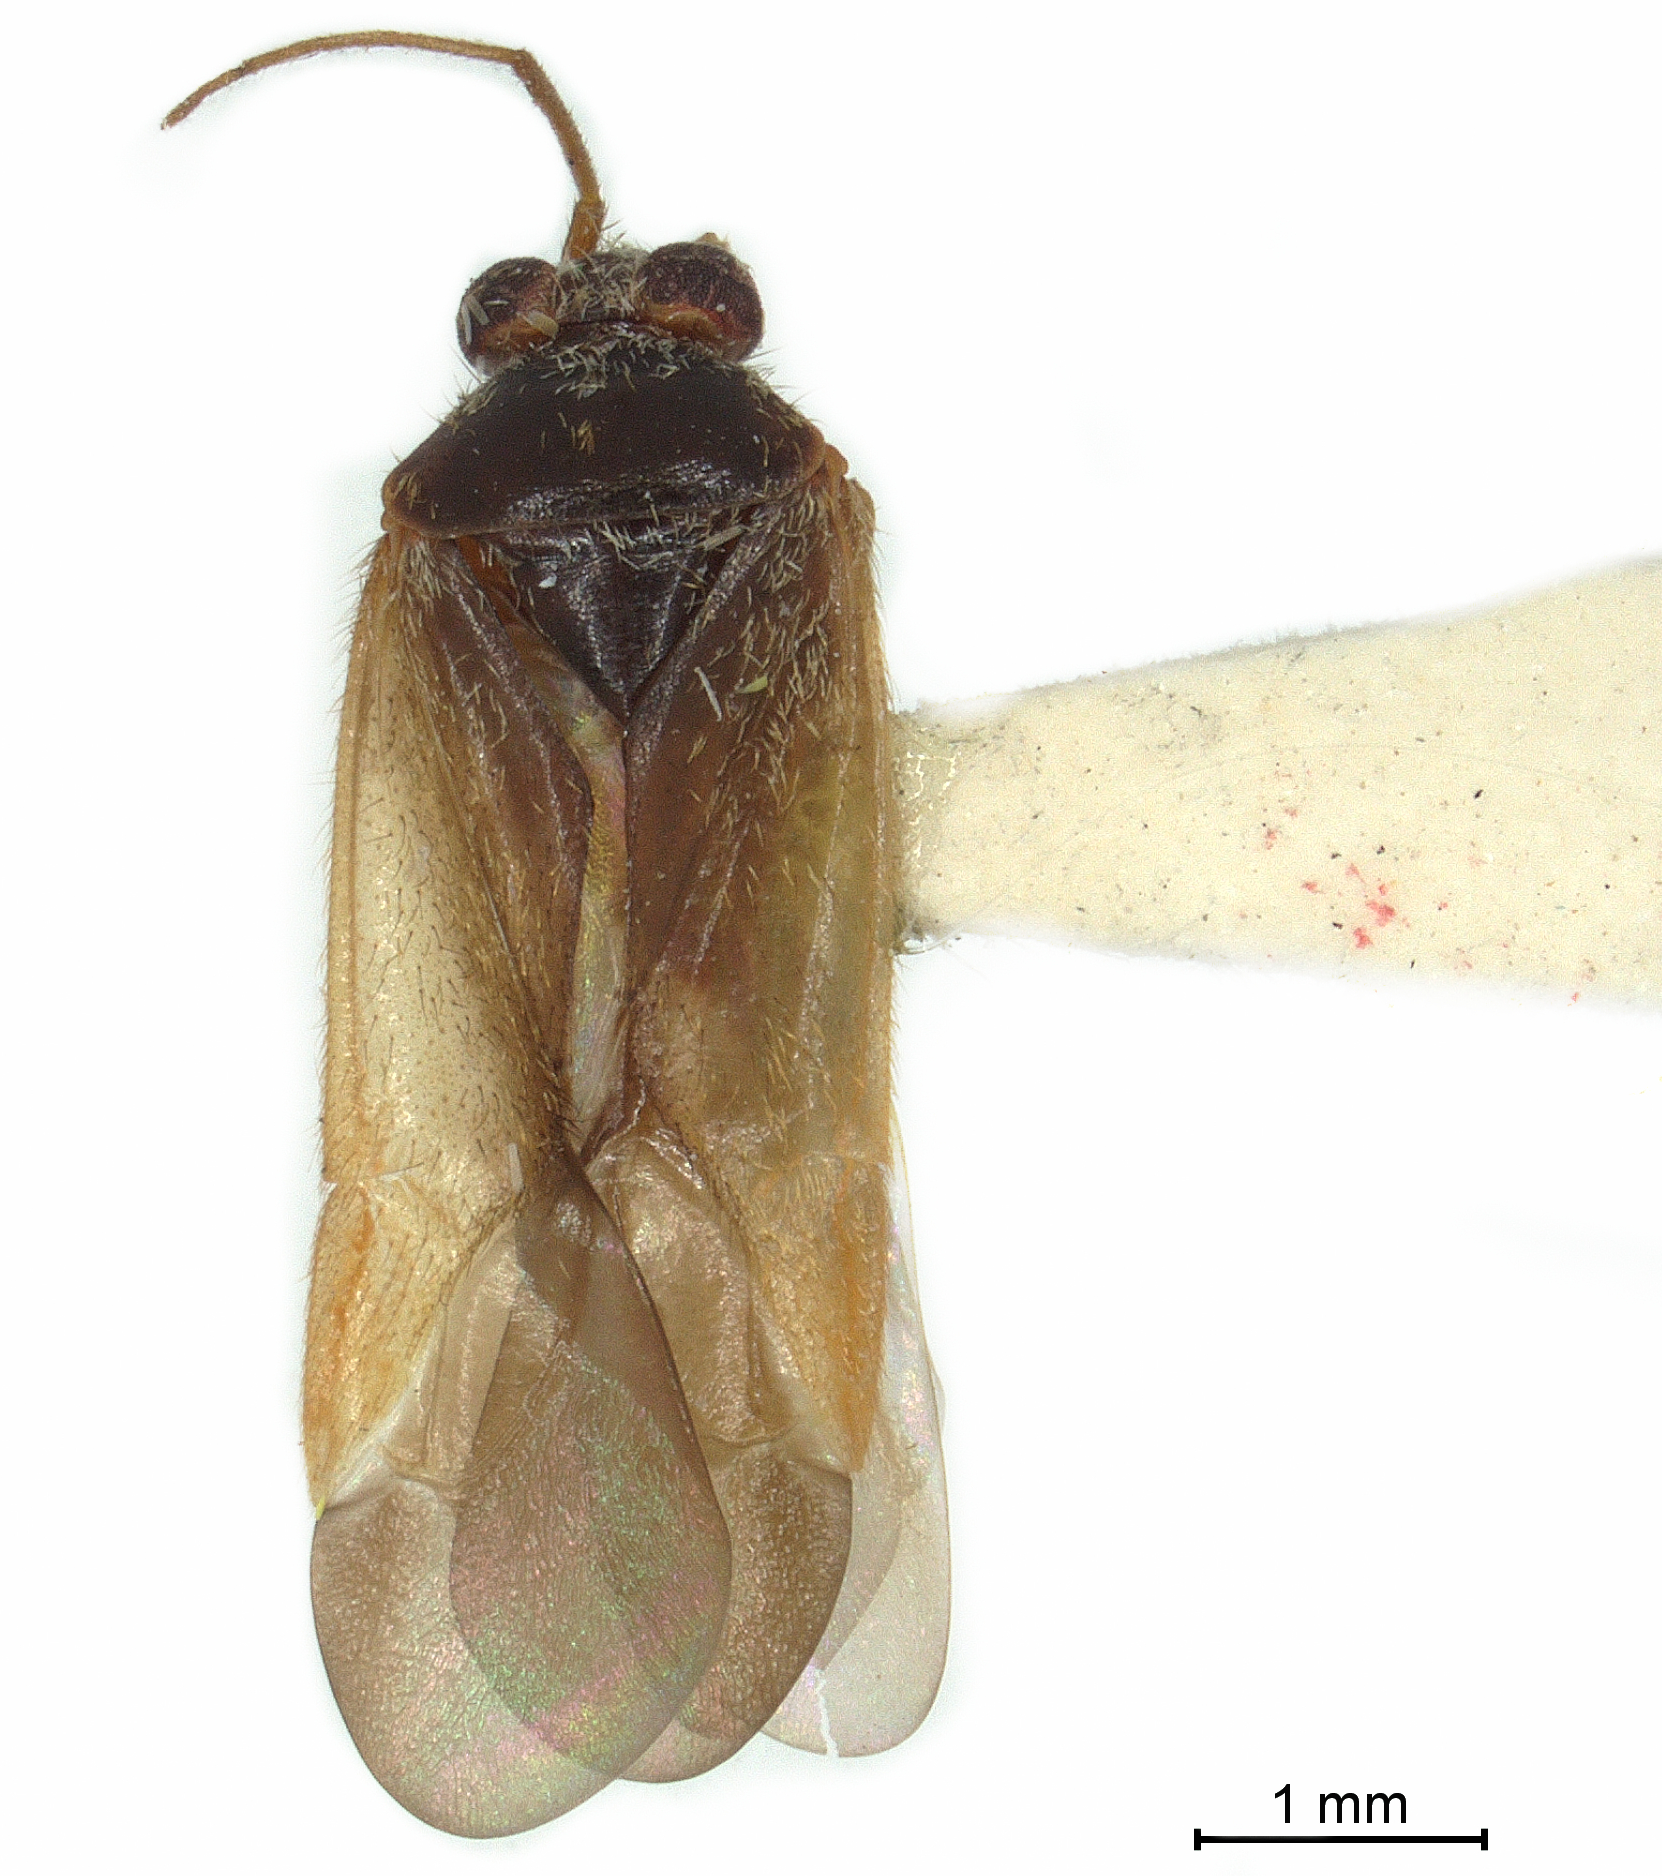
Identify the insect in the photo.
Hyporhinocoris fratruelis
